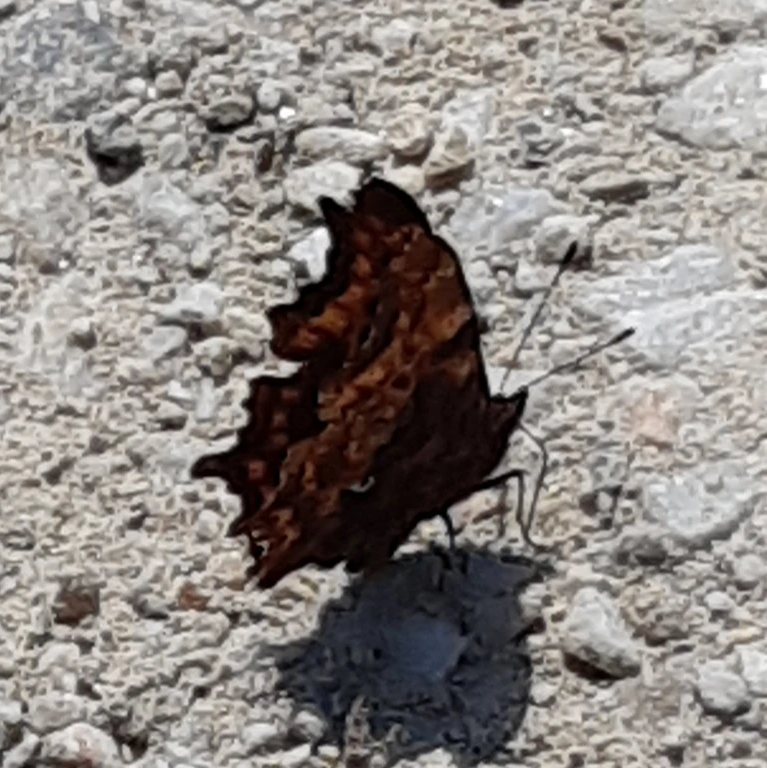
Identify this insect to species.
Polygonia c-album
